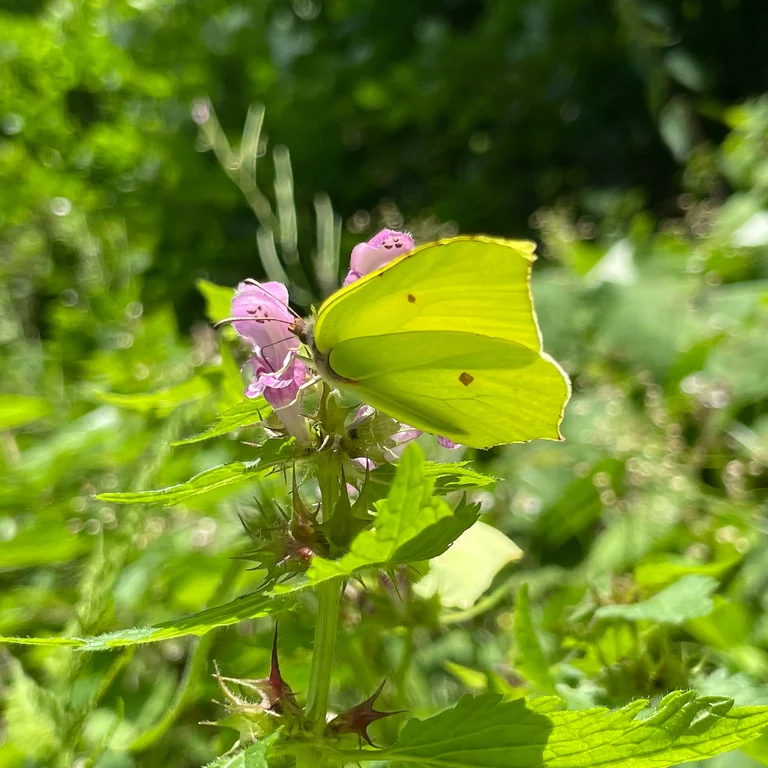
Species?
Gonepteryx rhamni
